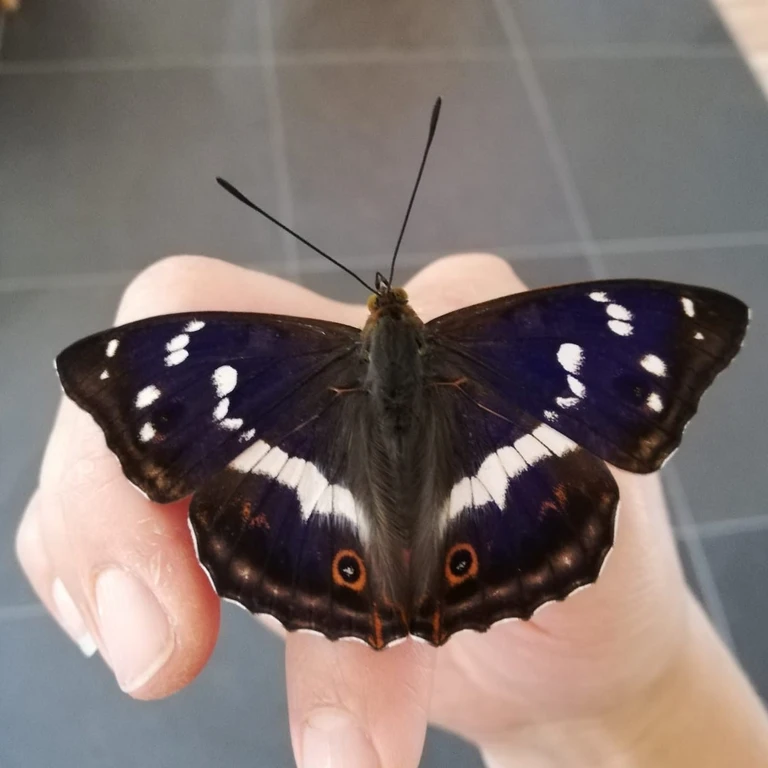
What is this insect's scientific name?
Apatura iris
